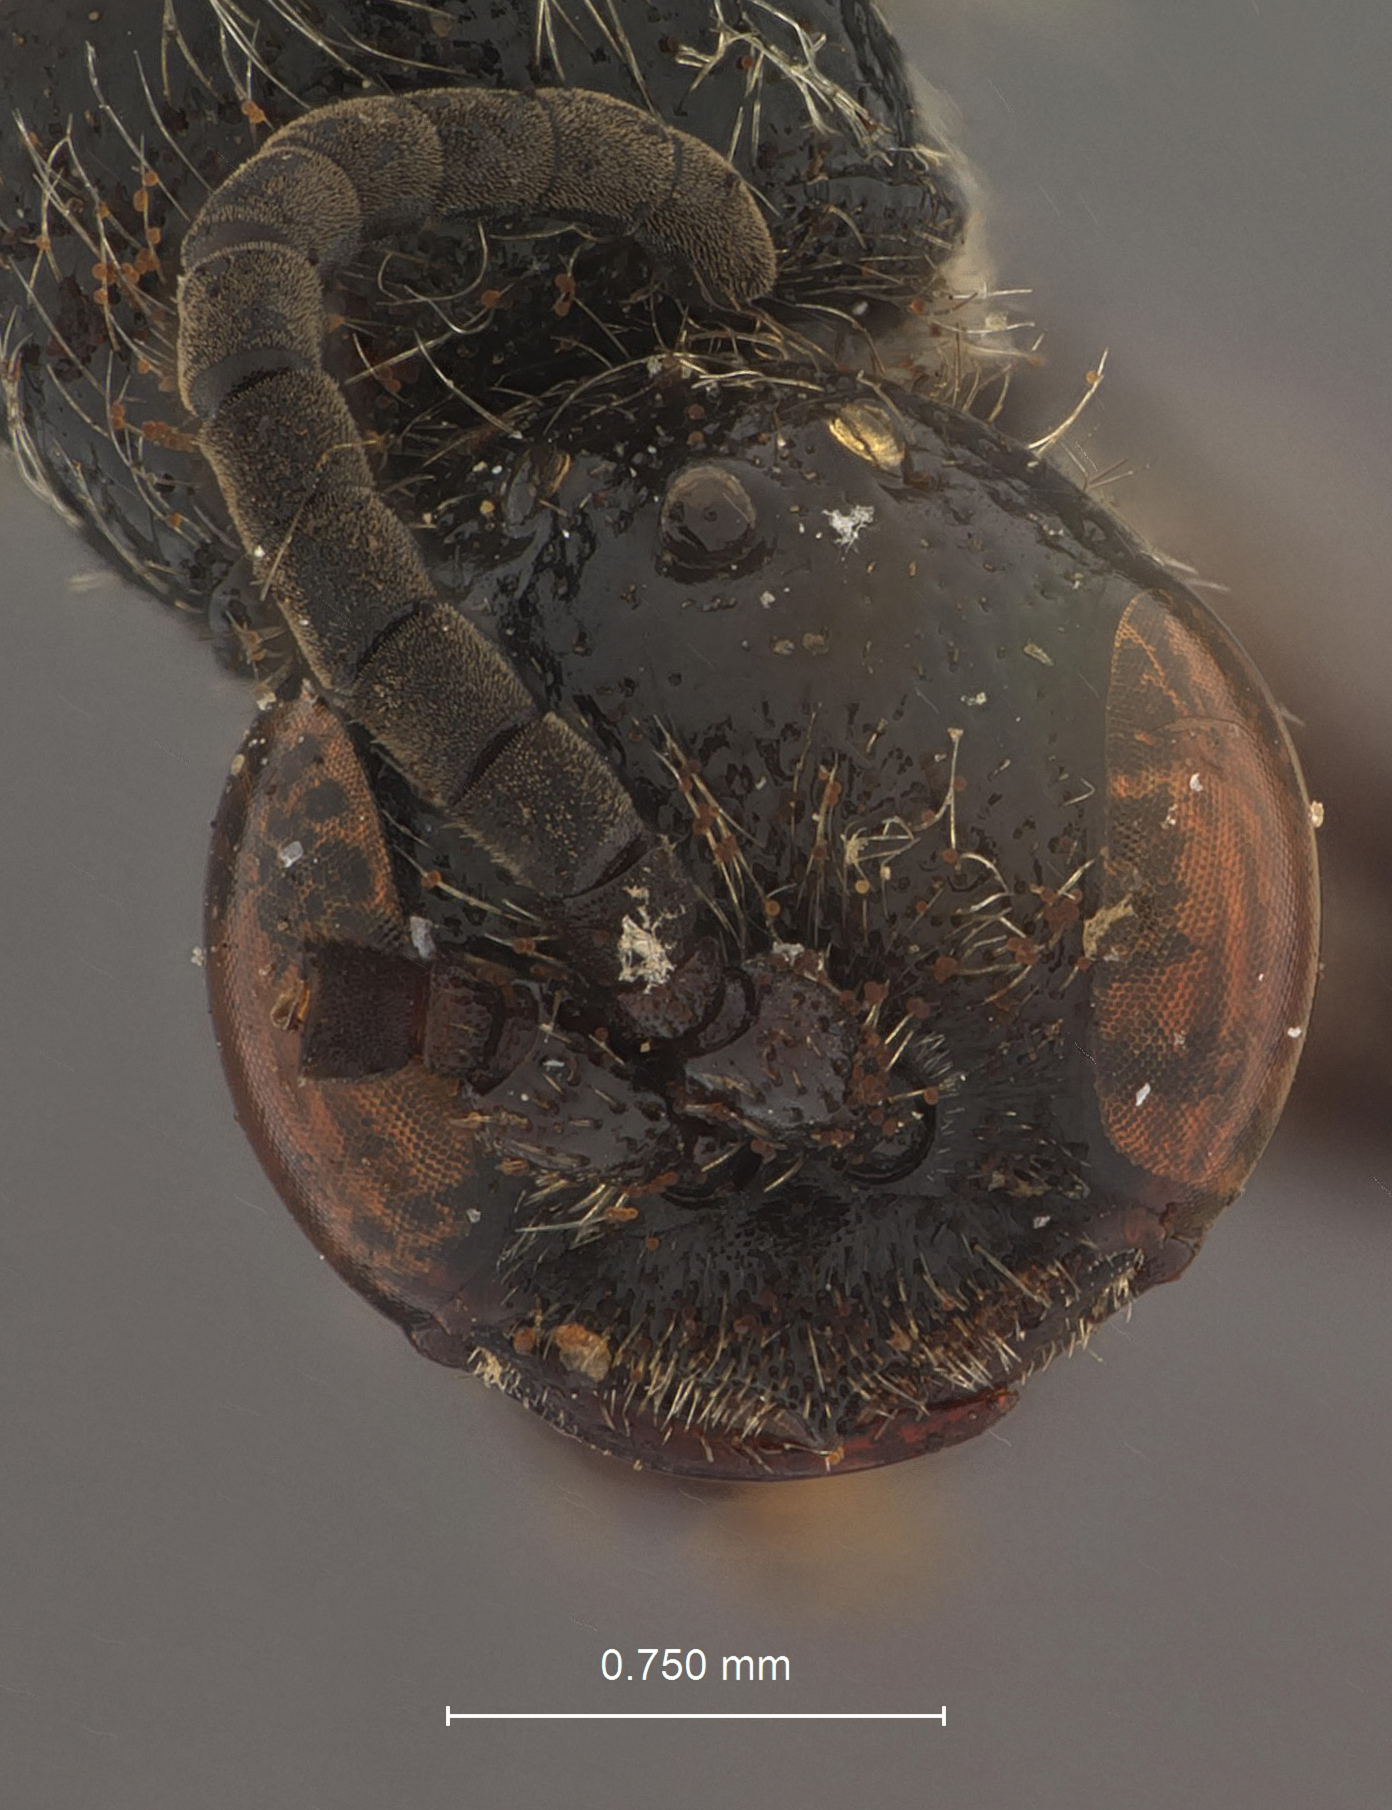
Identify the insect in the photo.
Neotiphia conspicua
